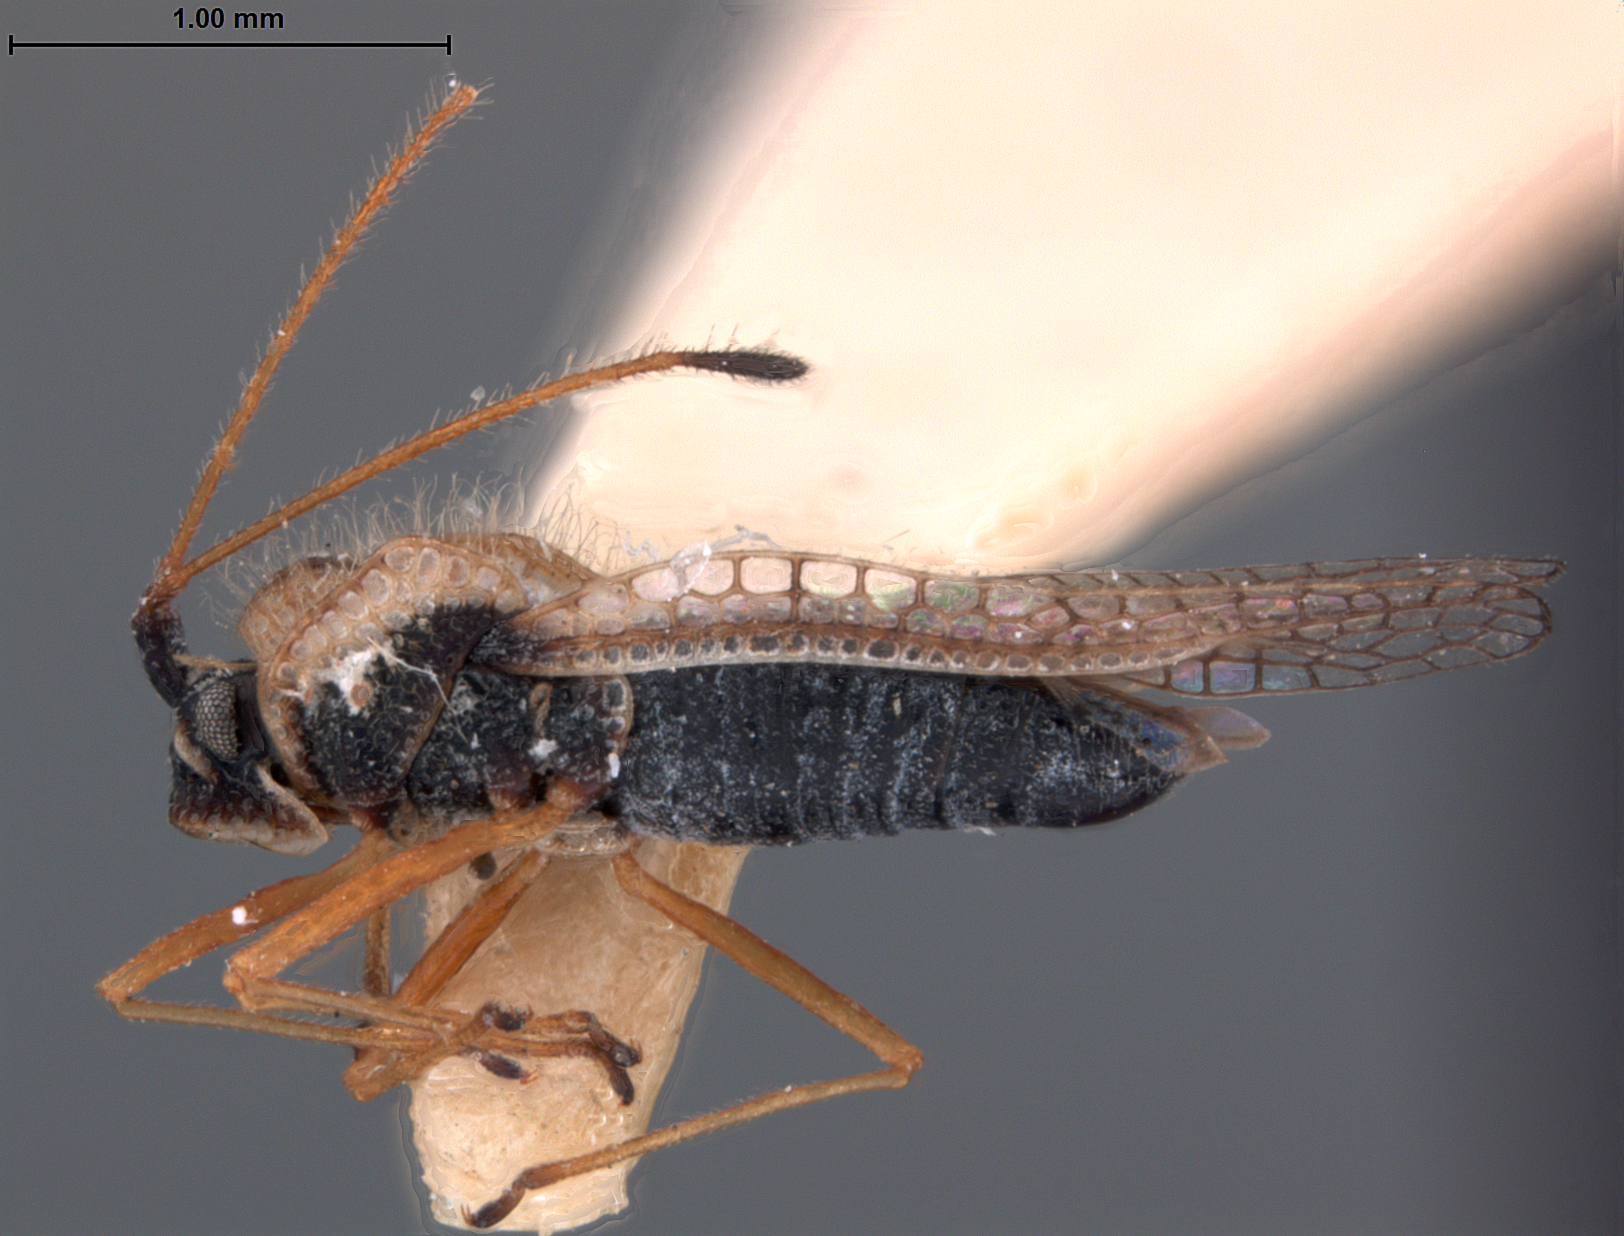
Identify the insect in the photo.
Gargaphia tuthilli
